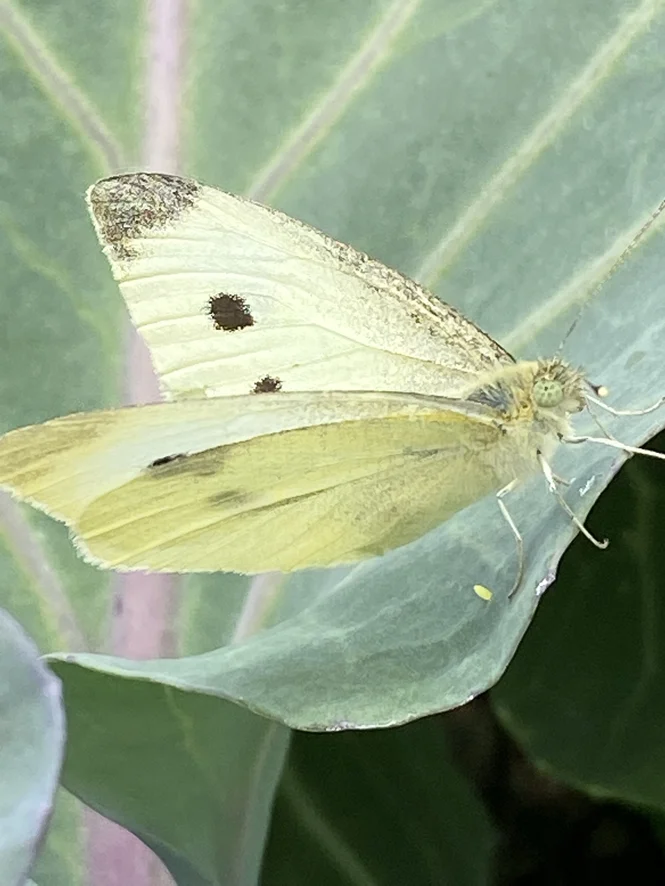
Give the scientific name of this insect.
Pieris rapae
